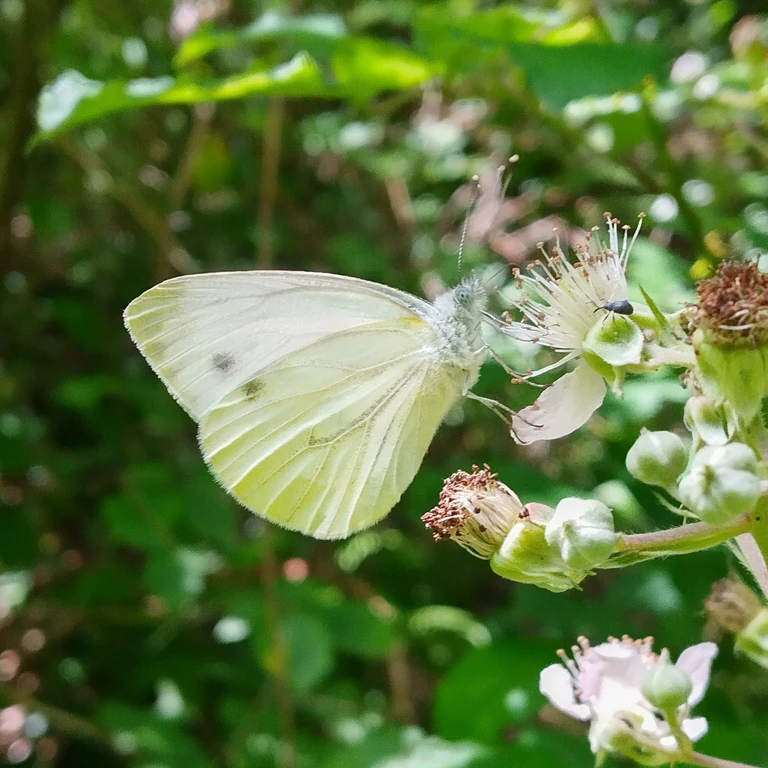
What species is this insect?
Pieris napi
